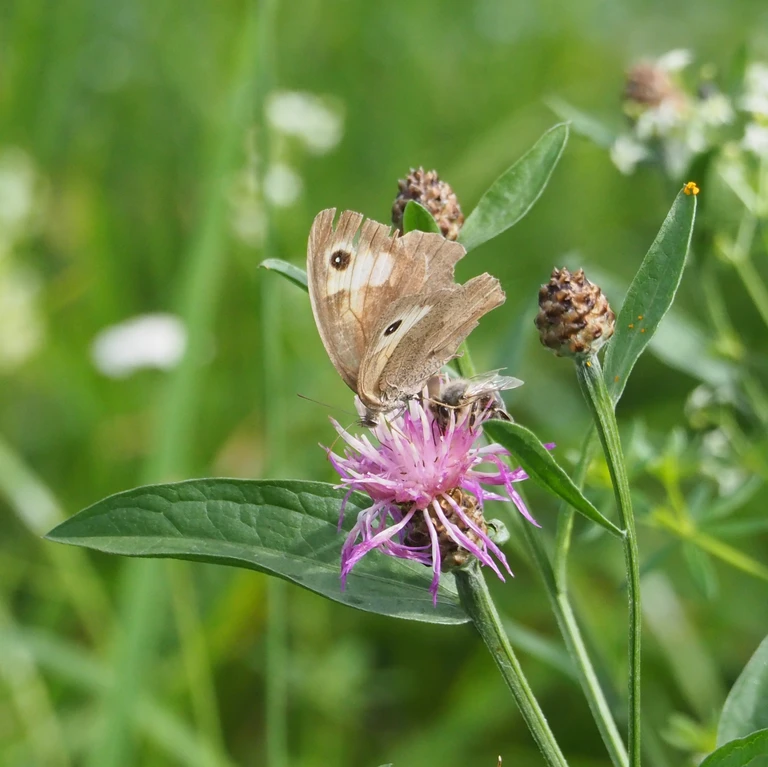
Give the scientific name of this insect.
Maniola jurtina
